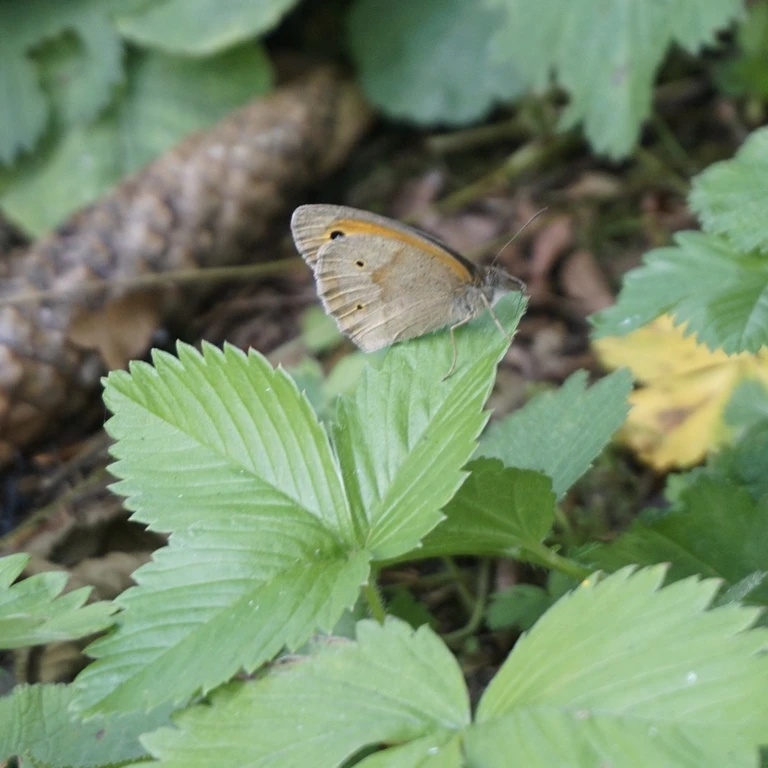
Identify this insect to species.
Maniola jurtina
